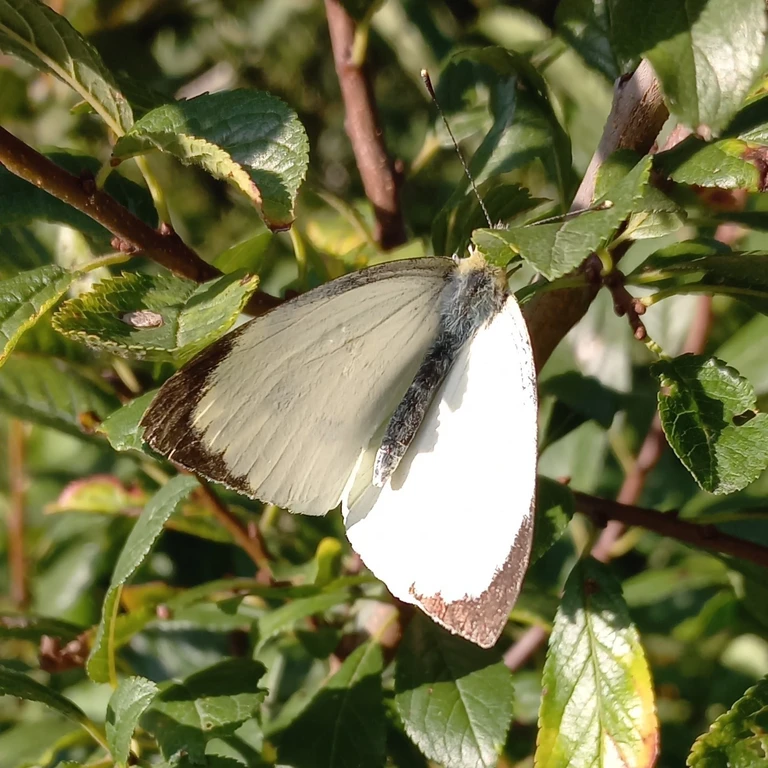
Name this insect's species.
Pieris brassicae
